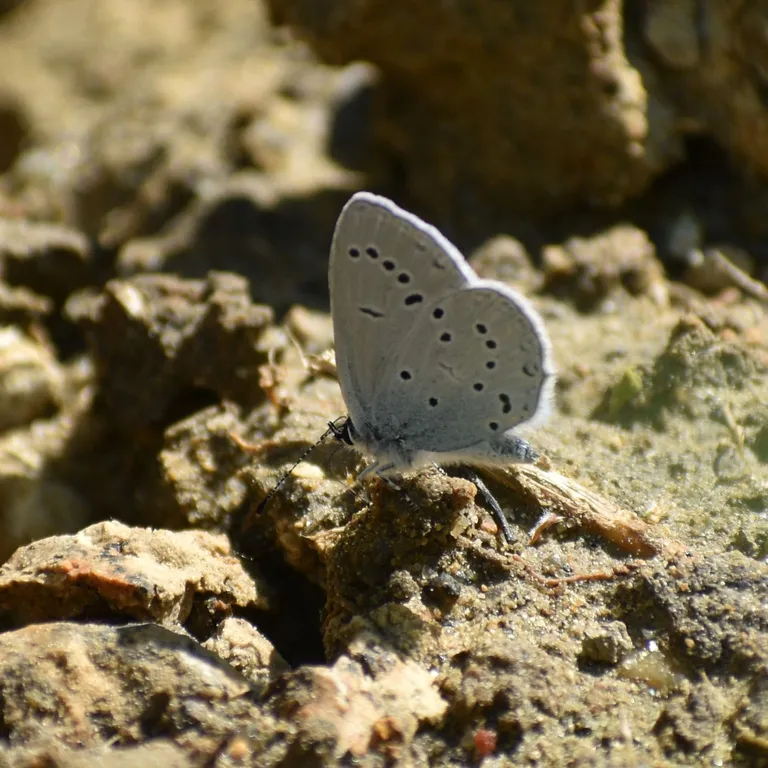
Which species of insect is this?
Cupido decolorata (also Elkalyce decolorata)
